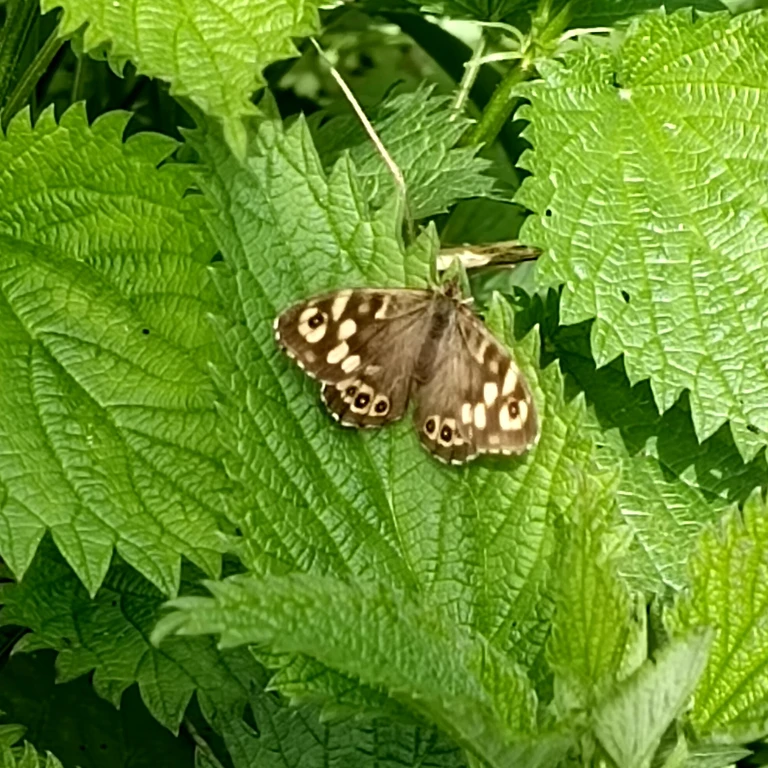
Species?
Pararge aegeria
